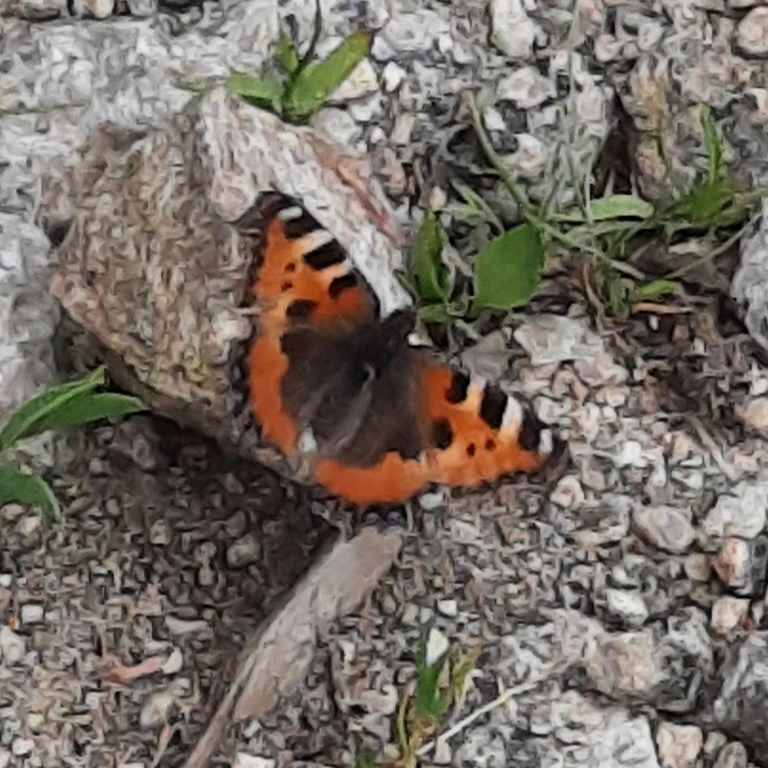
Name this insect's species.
Aglais urticae
